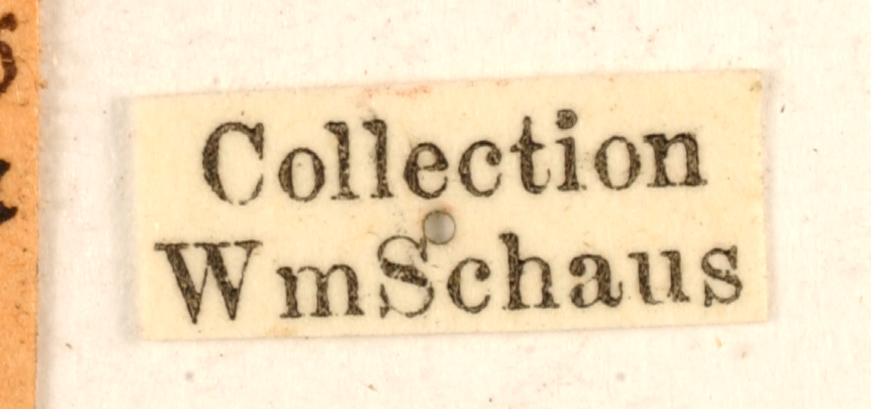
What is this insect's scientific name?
Hemipterodes subnigrata
